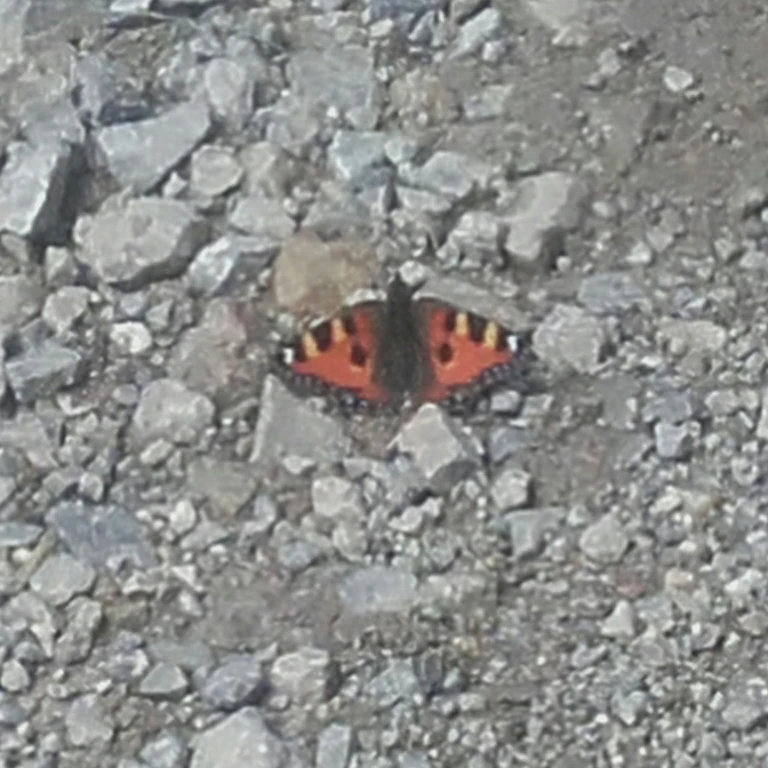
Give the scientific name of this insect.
Aglais urticae
